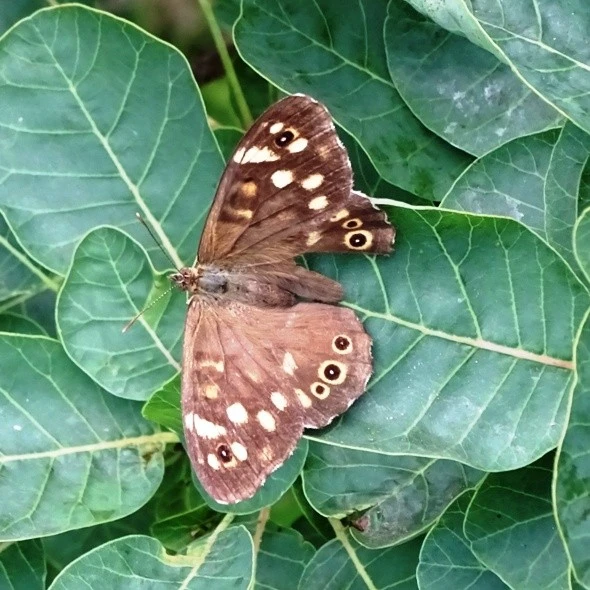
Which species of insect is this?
Pararge aegeria
